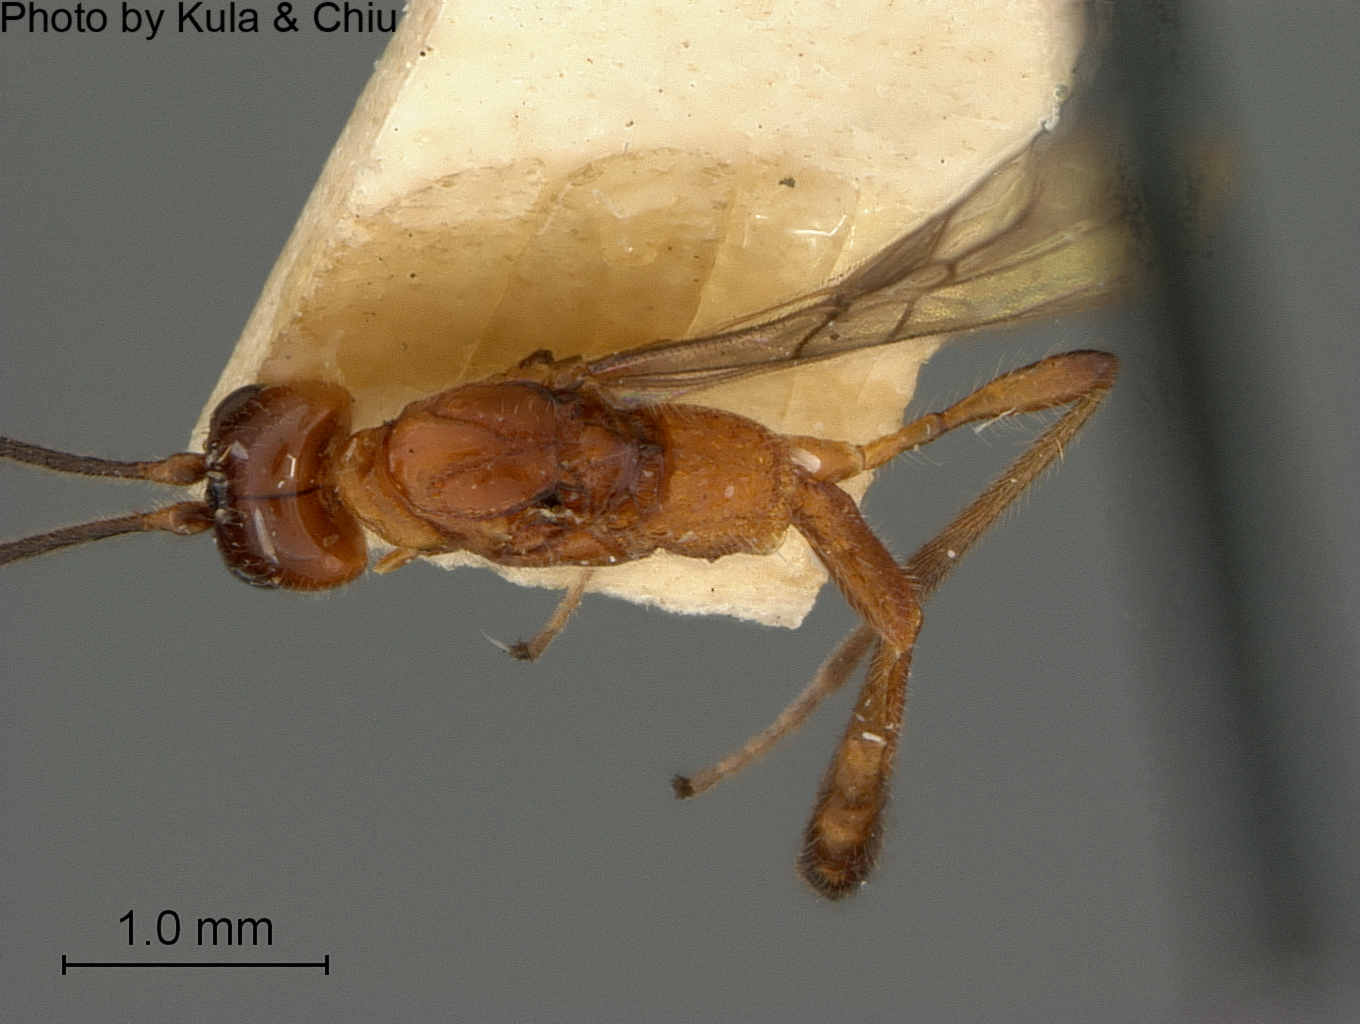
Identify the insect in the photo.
Coelinidea robinae
